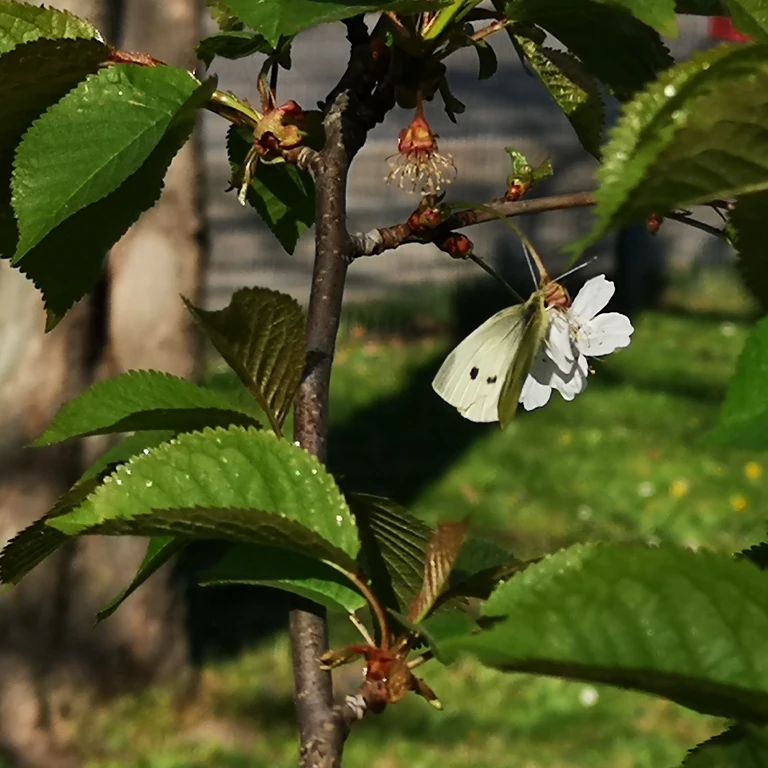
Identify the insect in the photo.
Pieris rapae
